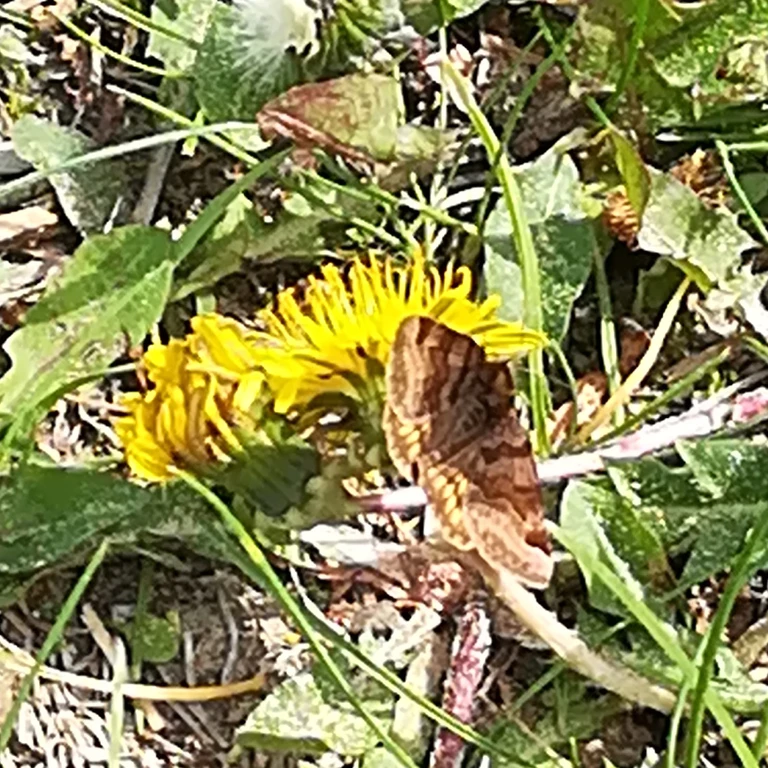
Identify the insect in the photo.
Euclidia glyphica
